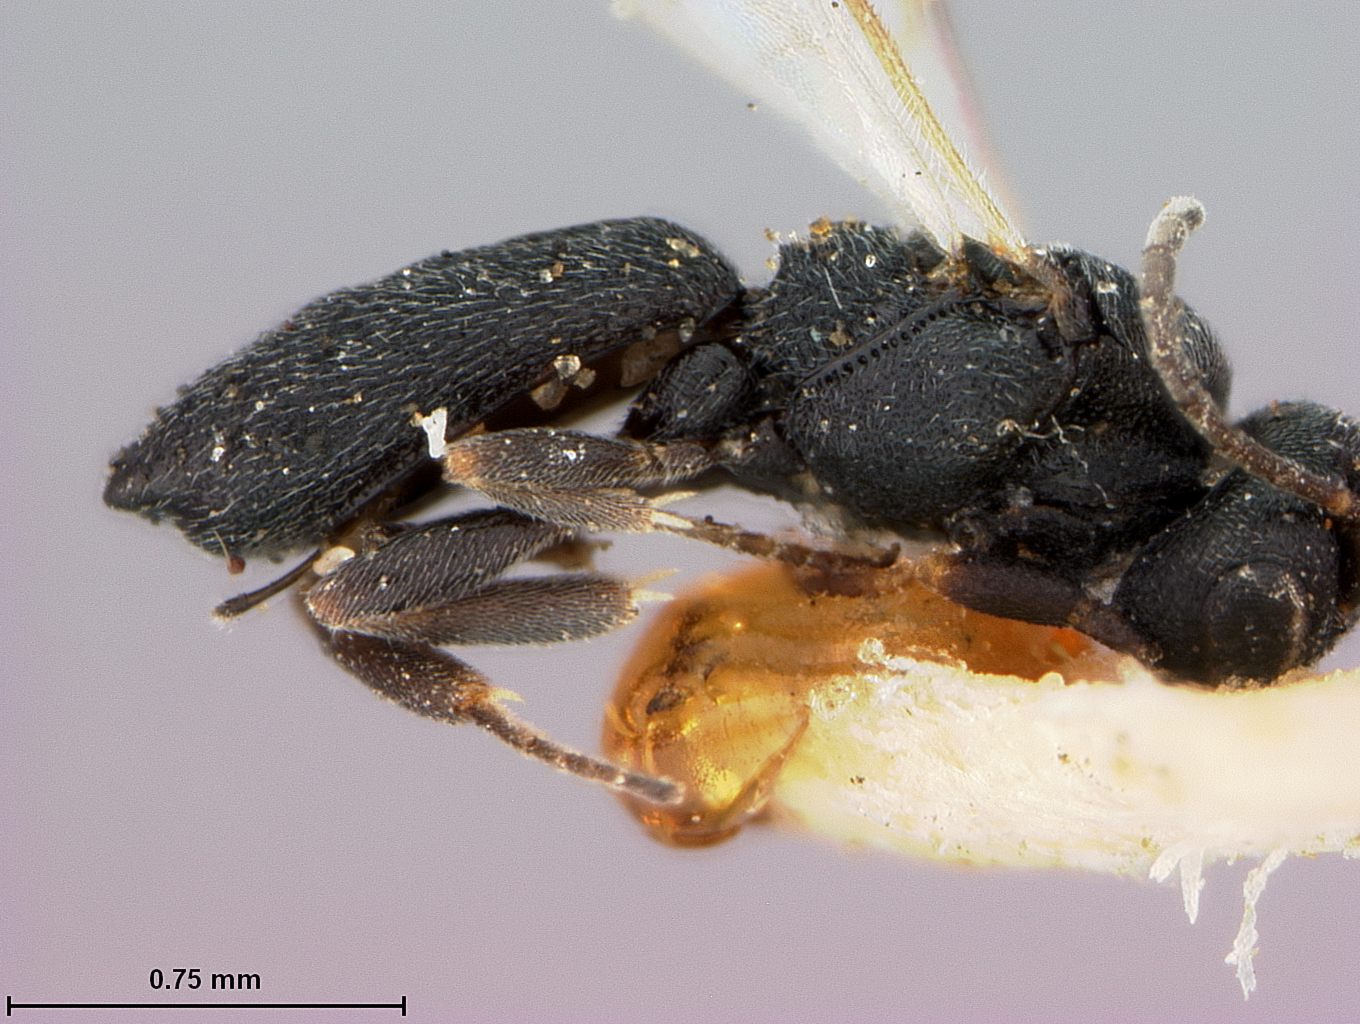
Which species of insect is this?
Chelonus tuberculatus
